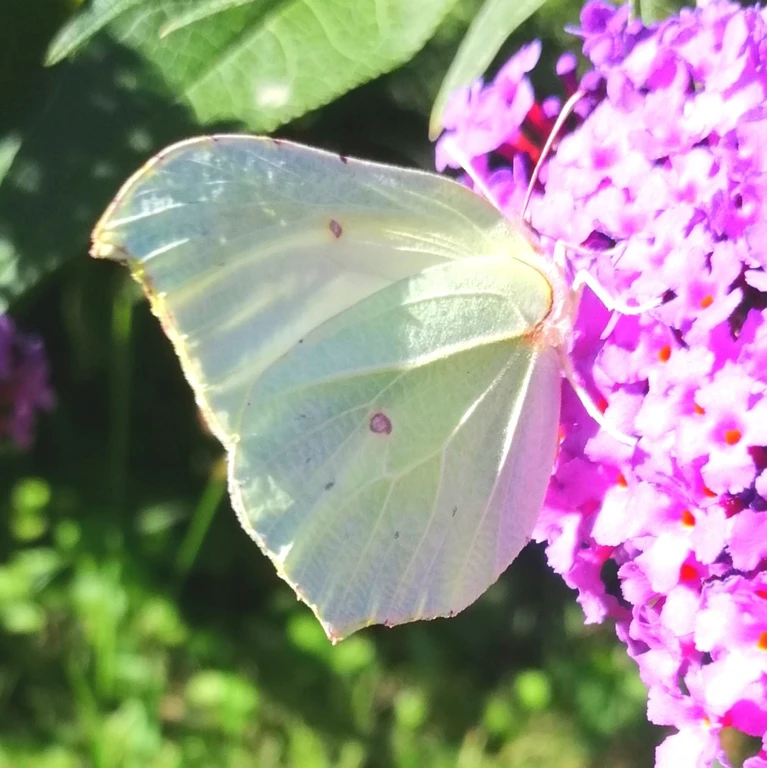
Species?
Gonepteryx rhamni
